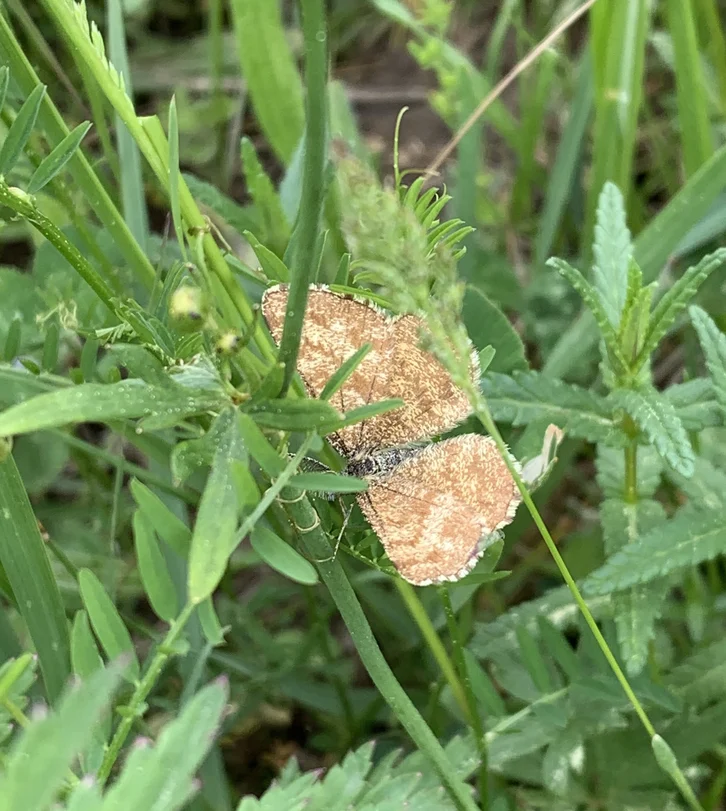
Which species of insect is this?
Ematurga atomaria
